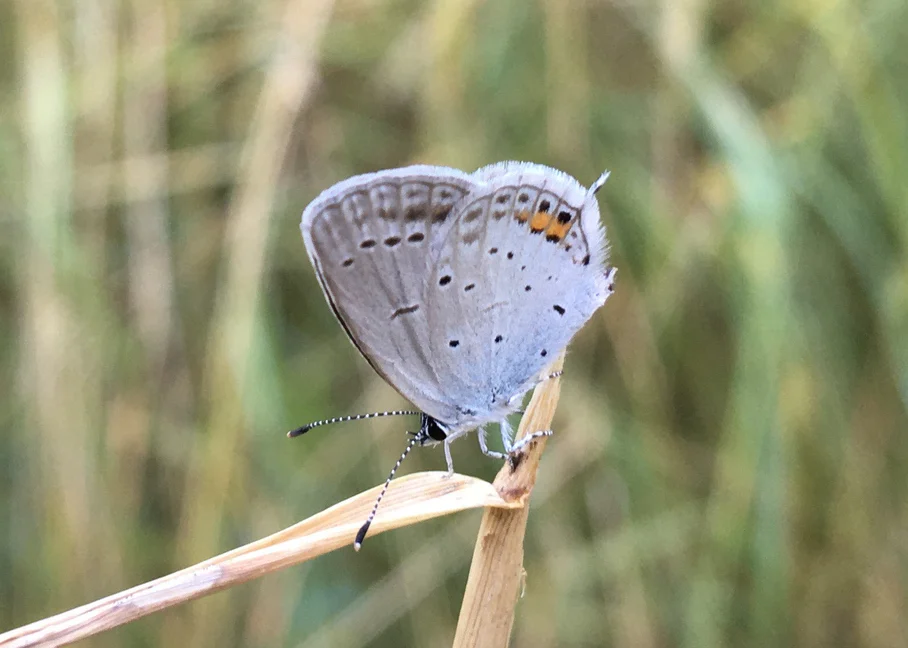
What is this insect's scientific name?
Cupido argiades (also Elkalyce argiades)
